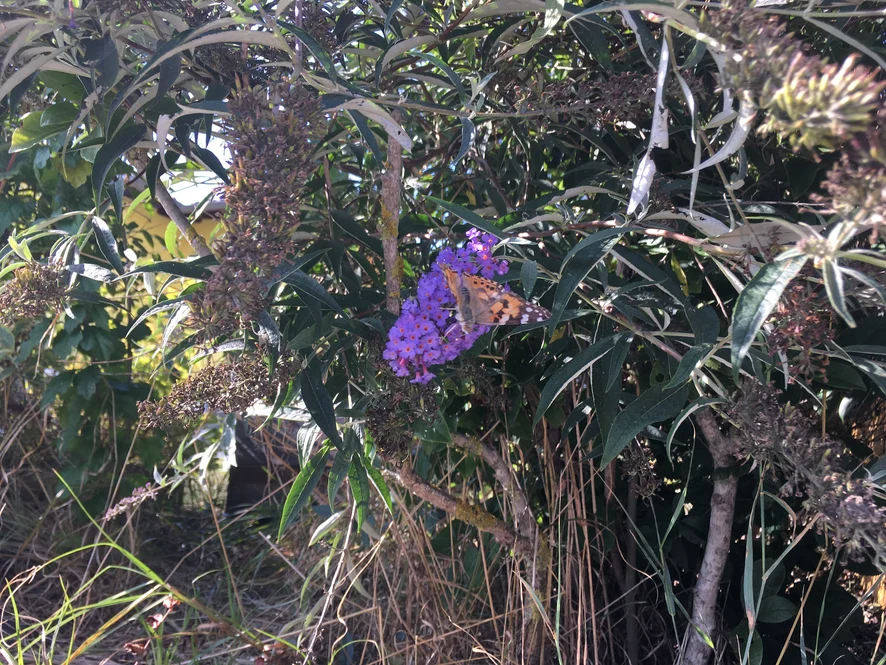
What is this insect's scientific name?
Vanessa cardui
